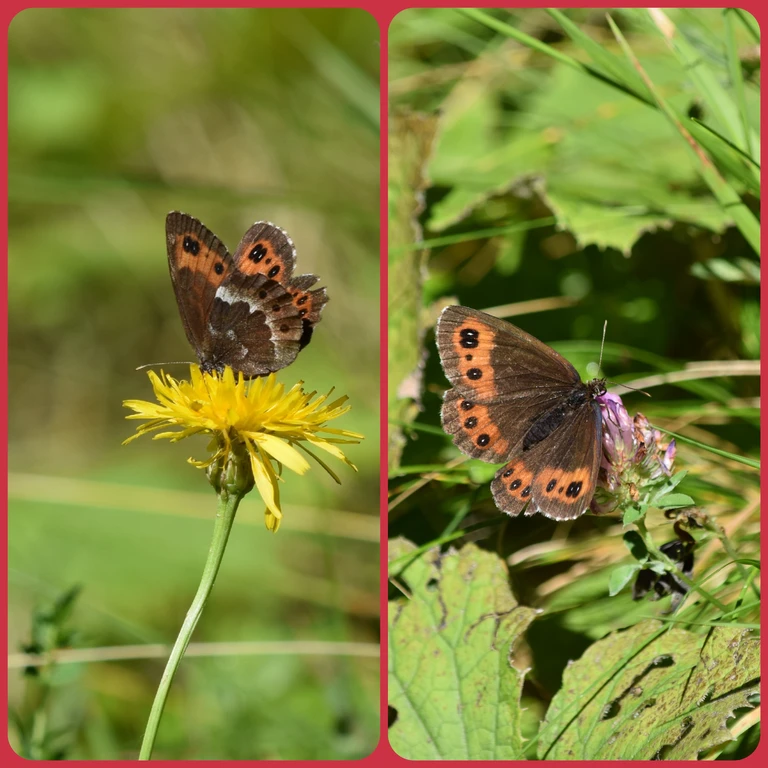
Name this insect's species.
Erebia ligea
